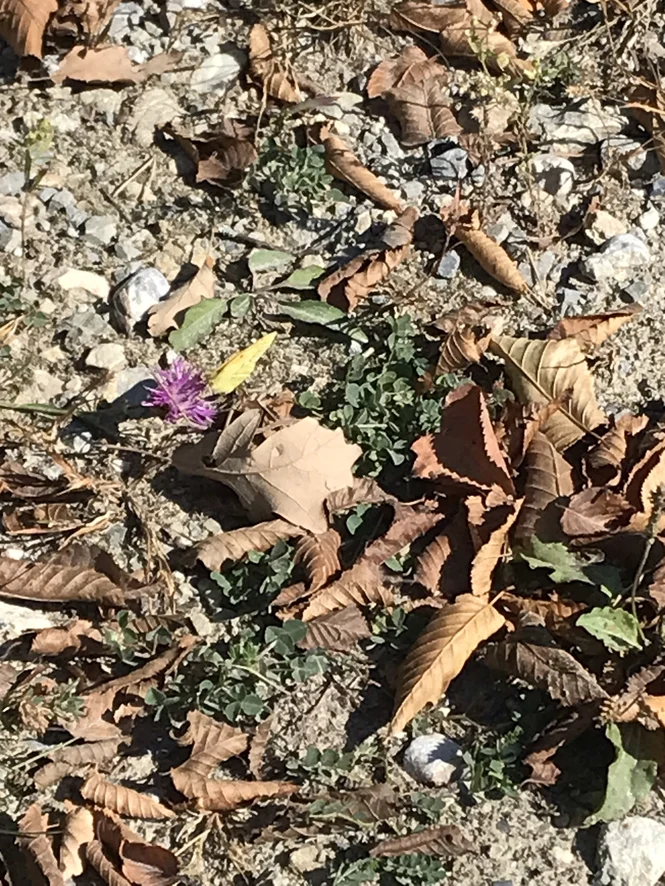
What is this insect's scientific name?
Colias croceus
